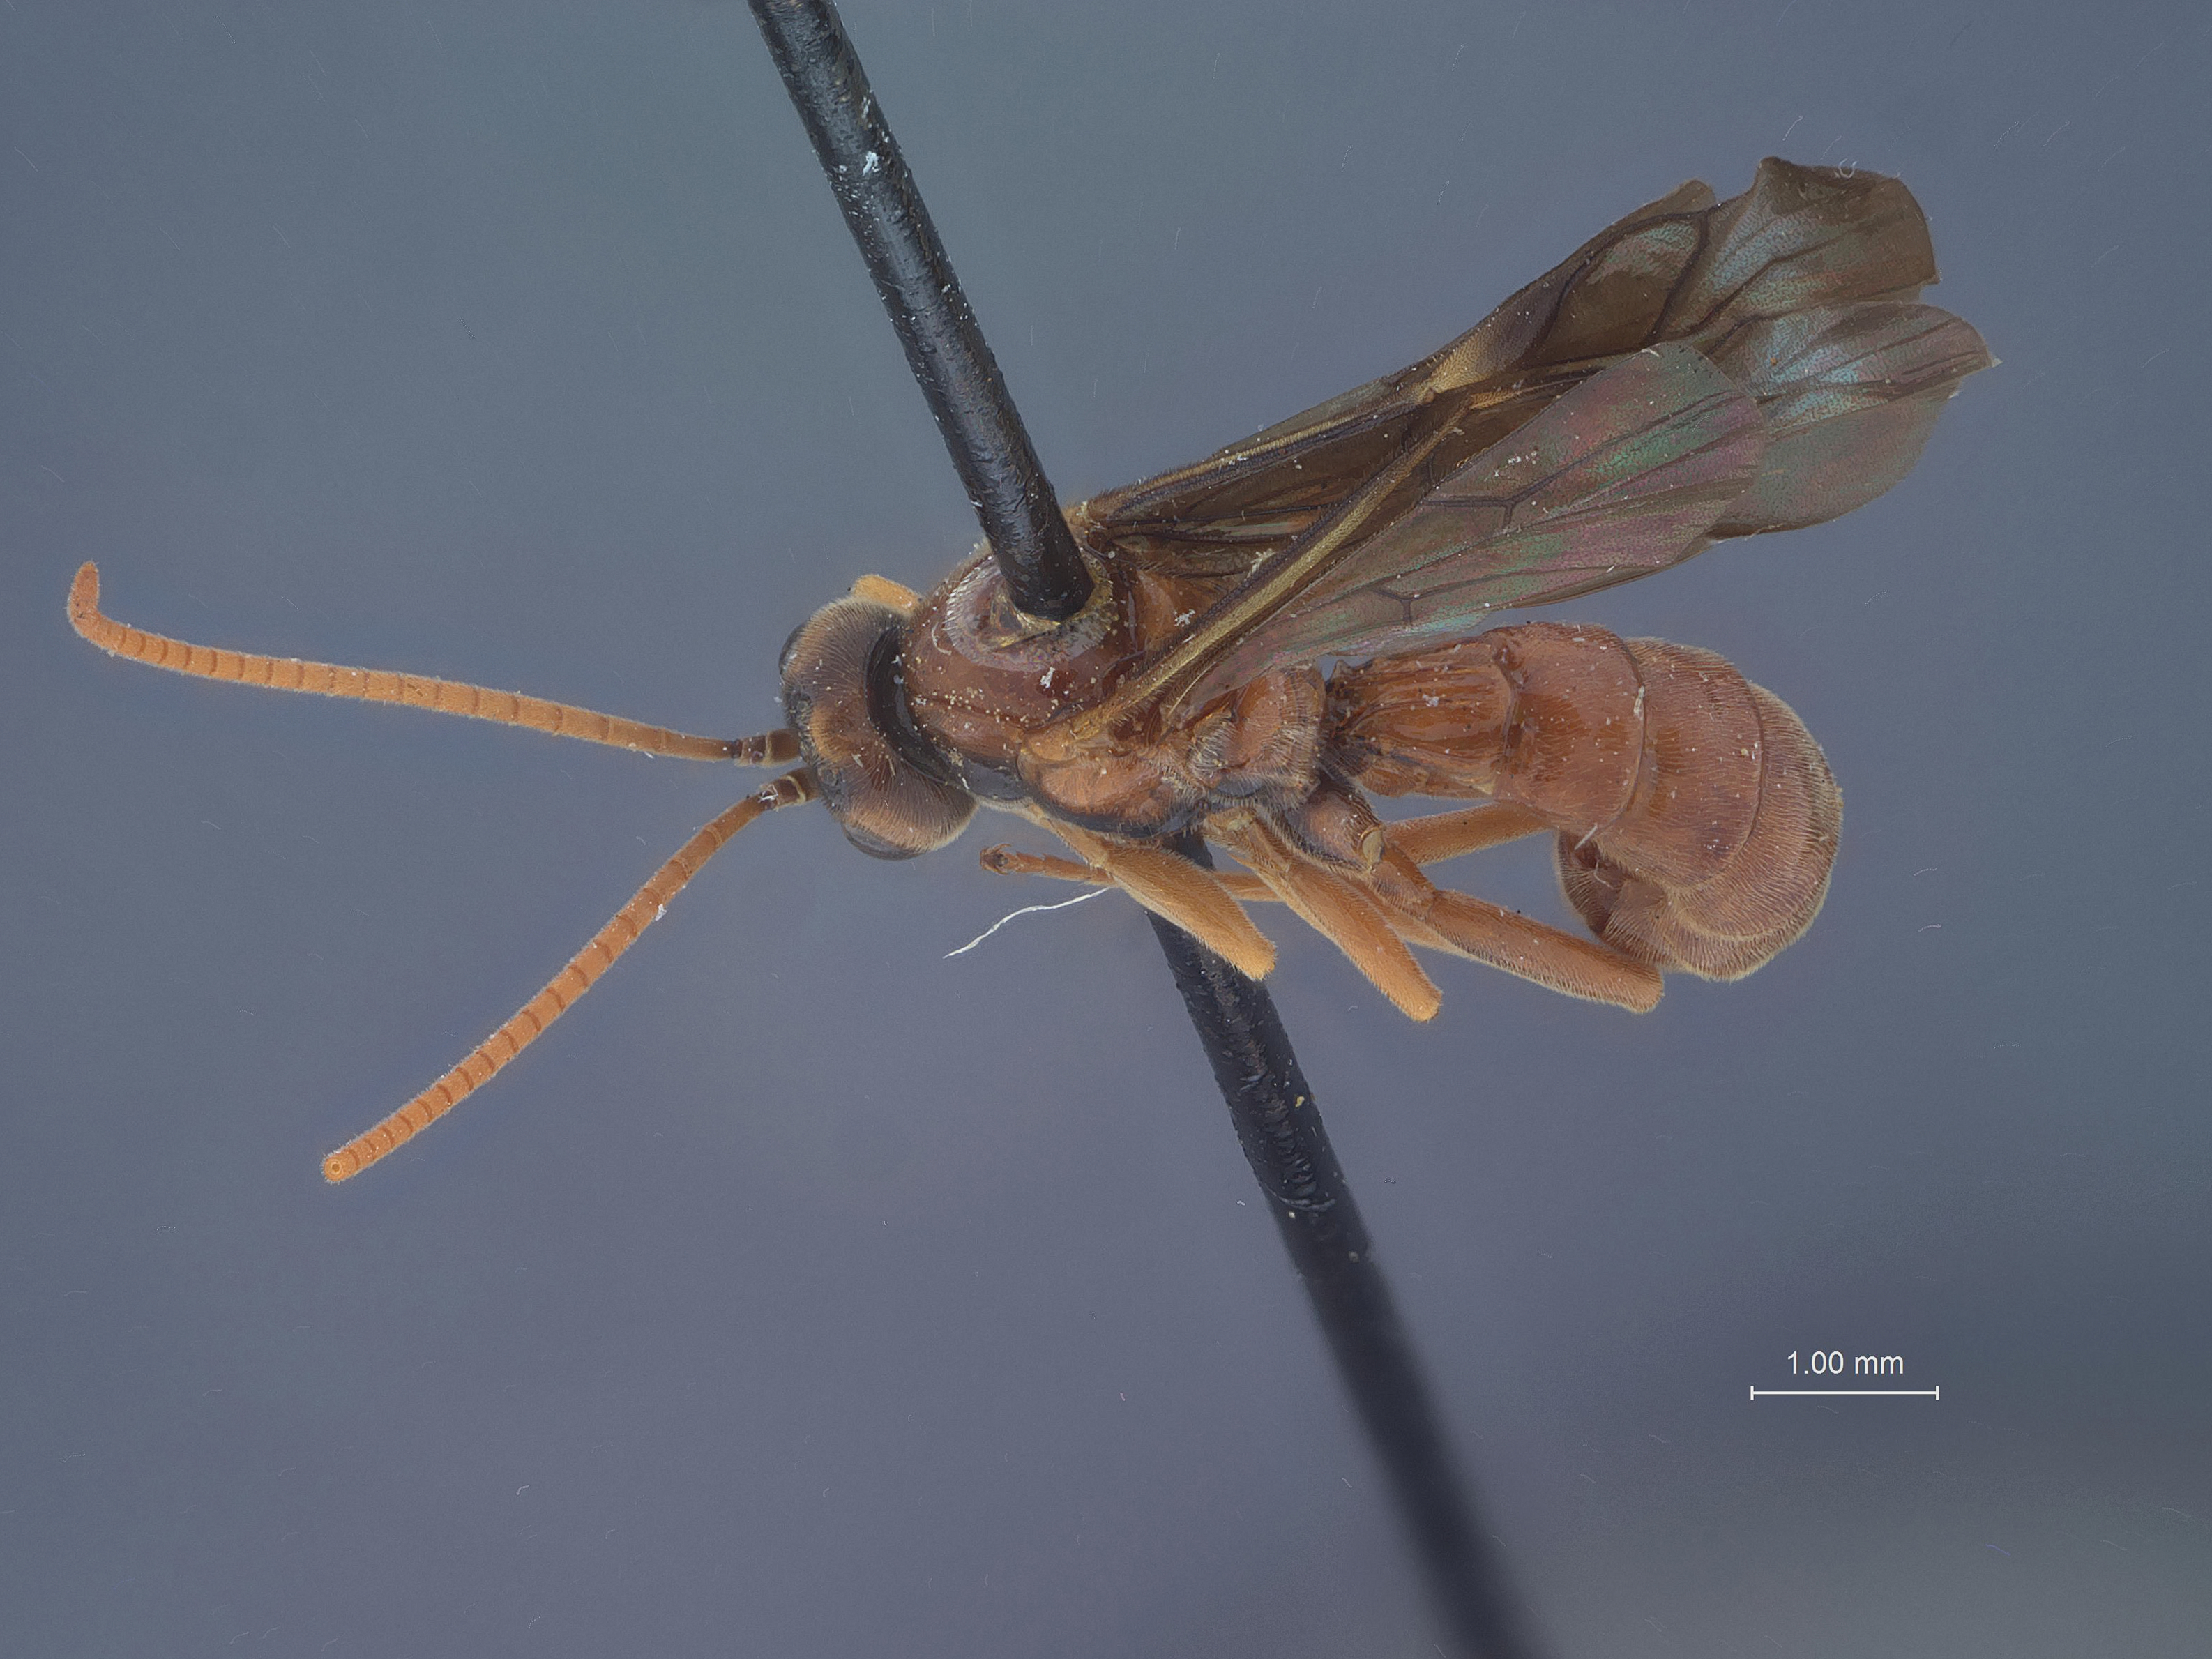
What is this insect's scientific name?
Monoblastus phaeopteris
